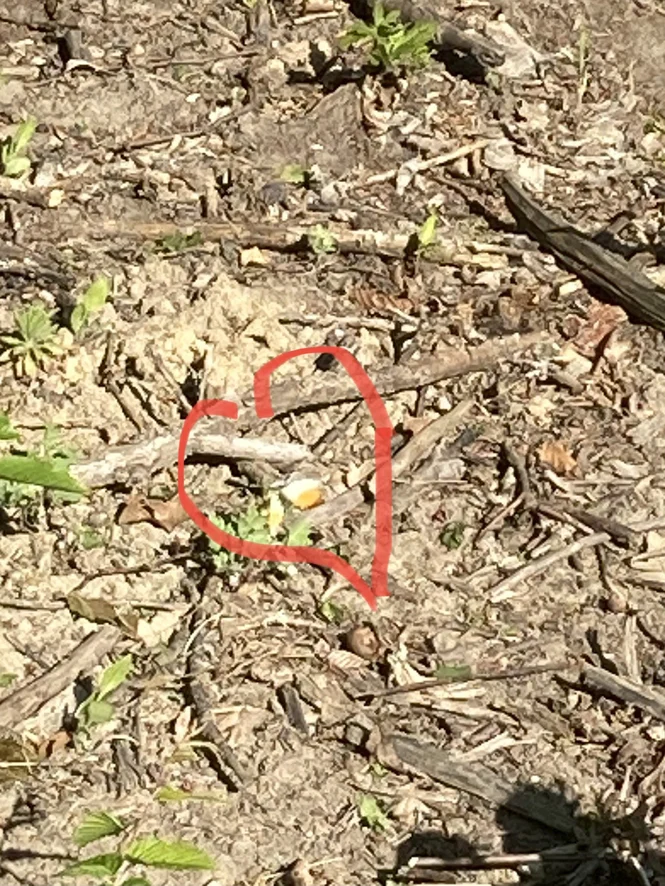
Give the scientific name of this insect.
Anthocharis cardamines
